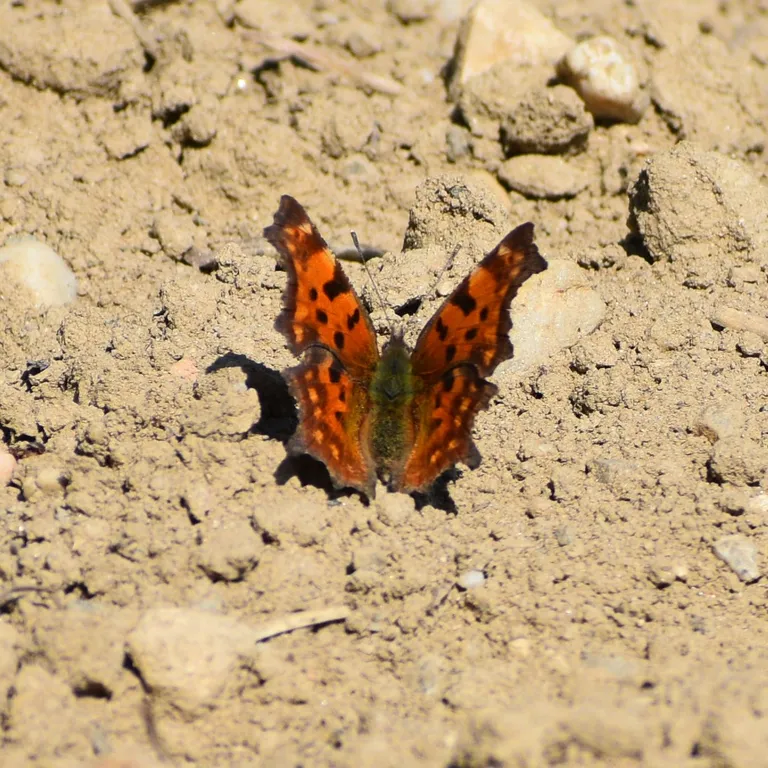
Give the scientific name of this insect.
Polygonia c-album
